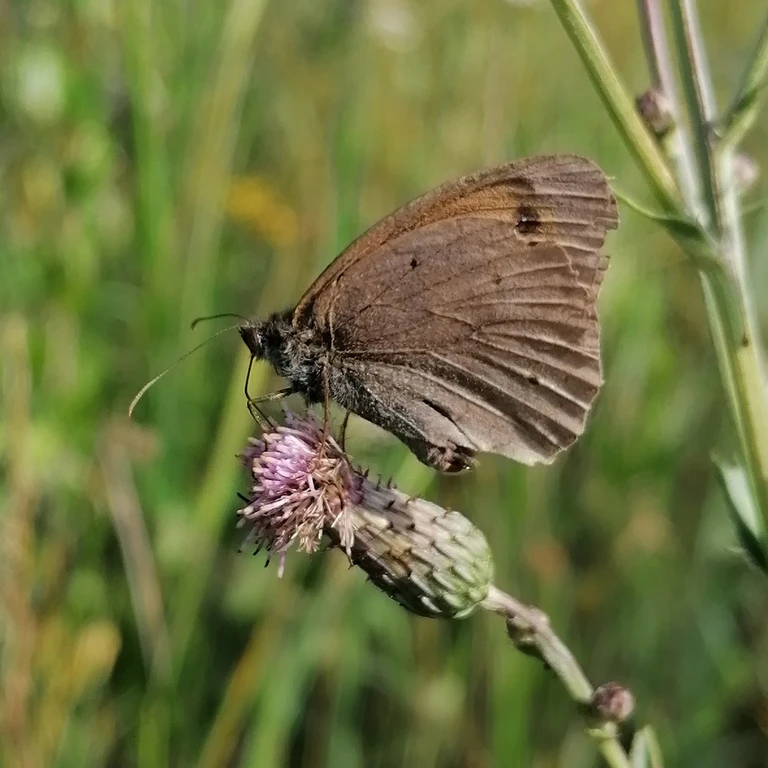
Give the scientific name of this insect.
Maniola jurtina
